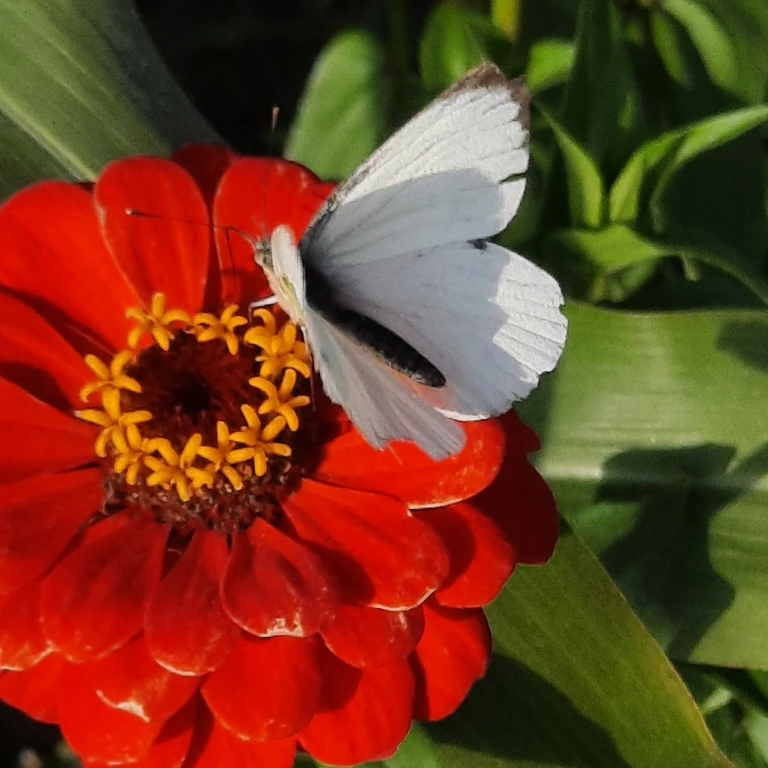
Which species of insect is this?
Pieris brassicae
